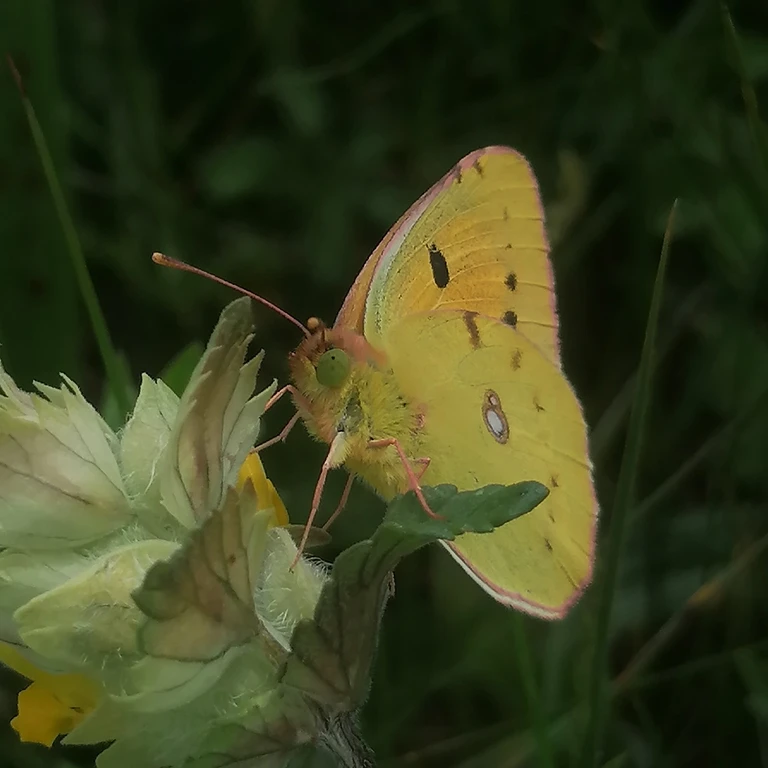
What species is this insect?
Colias croceus
